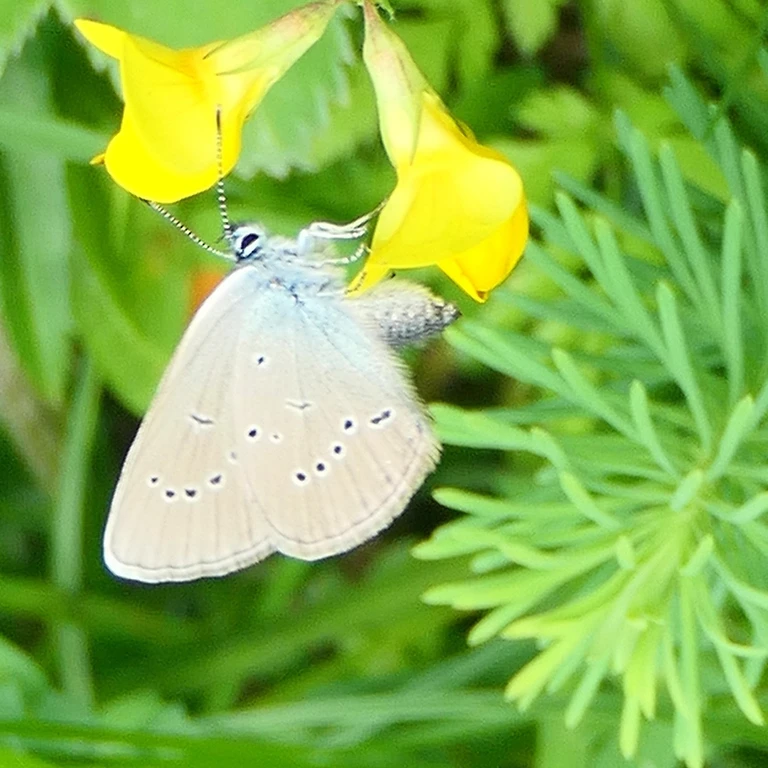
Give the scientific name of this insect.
Cyaniris semiargus
